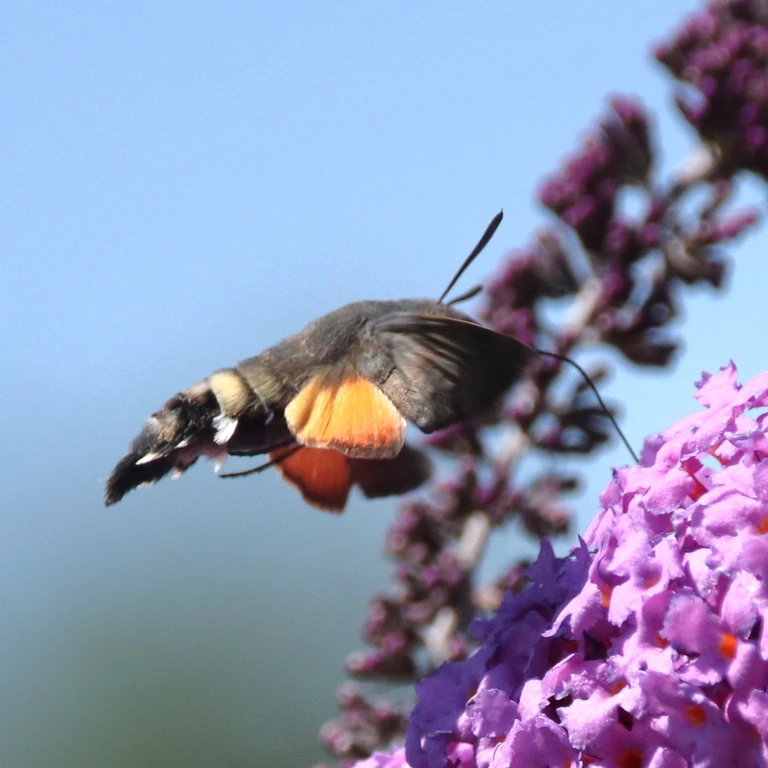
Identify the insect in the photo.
Macroglossum stellatarum
